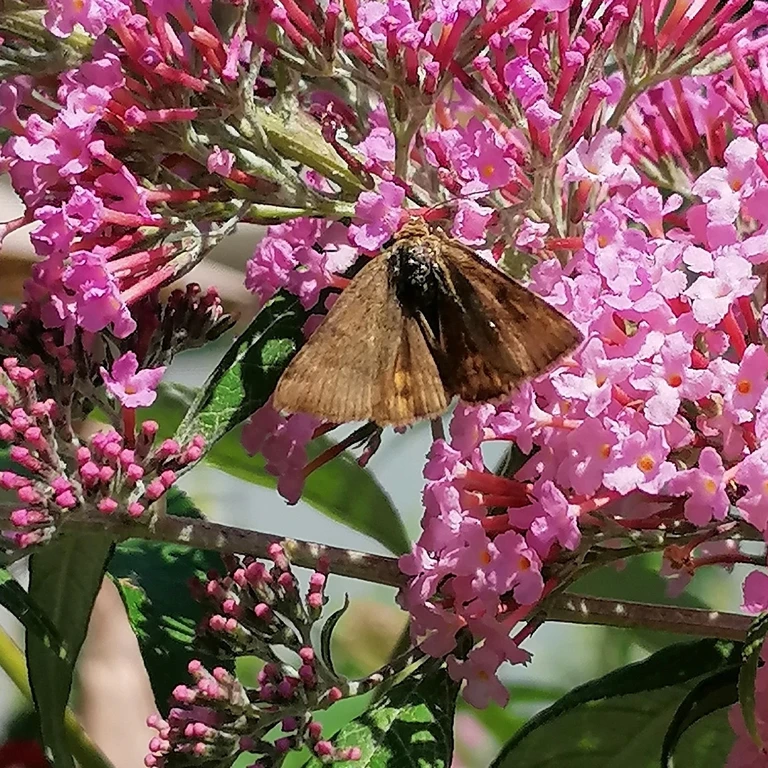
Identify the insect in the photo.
Euclidia glyphica
